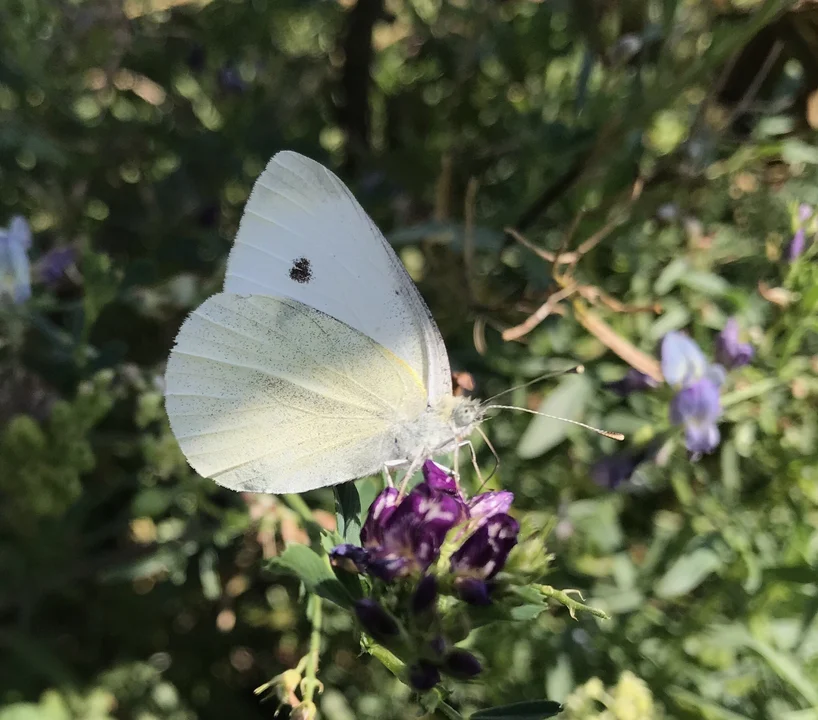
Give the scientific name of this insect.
Pieris rapae
